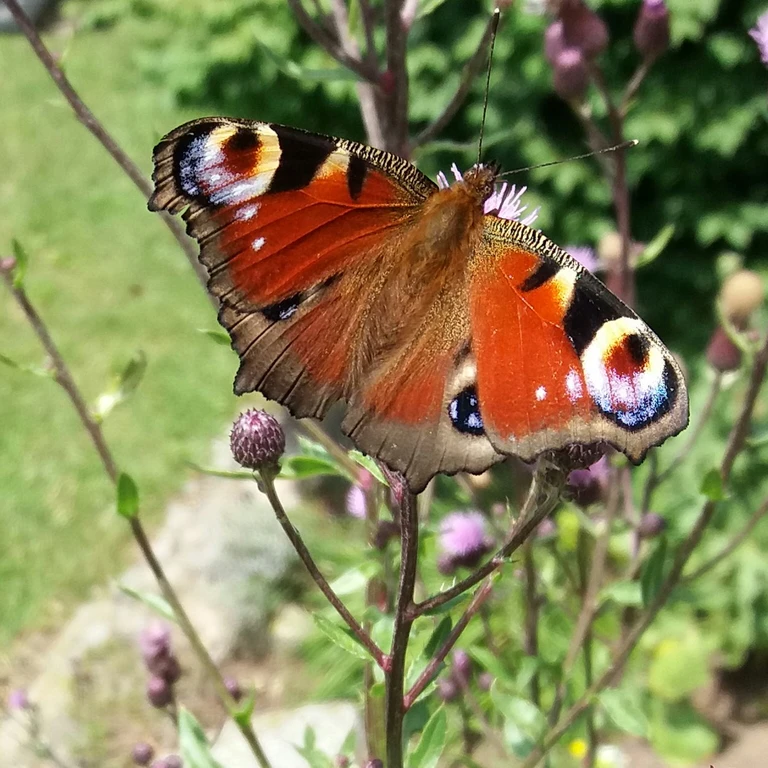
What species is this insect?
Aglais io
